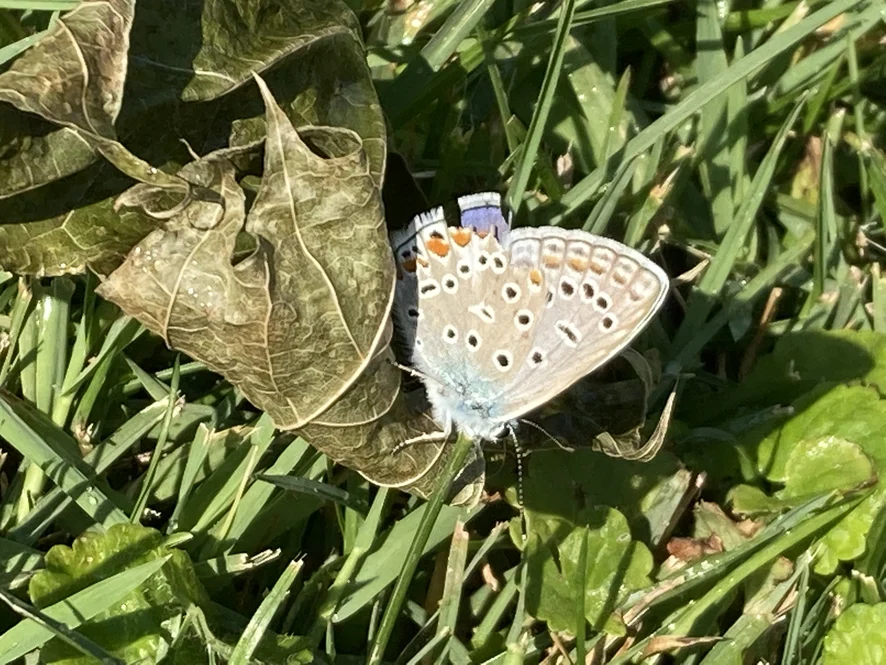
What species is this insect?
Polyommatus icarus
